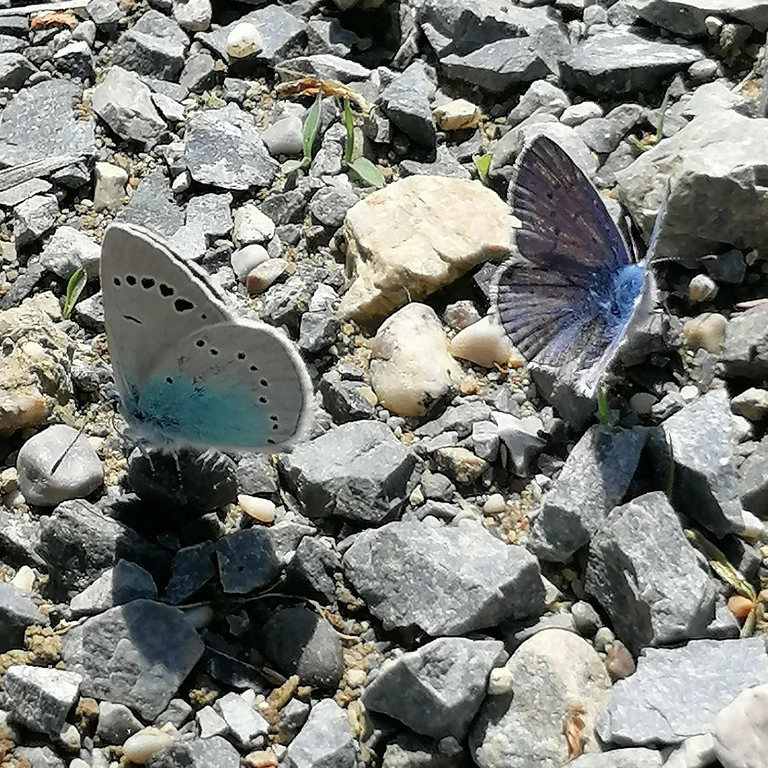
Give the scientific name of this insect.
Glaucopsyche alexis
